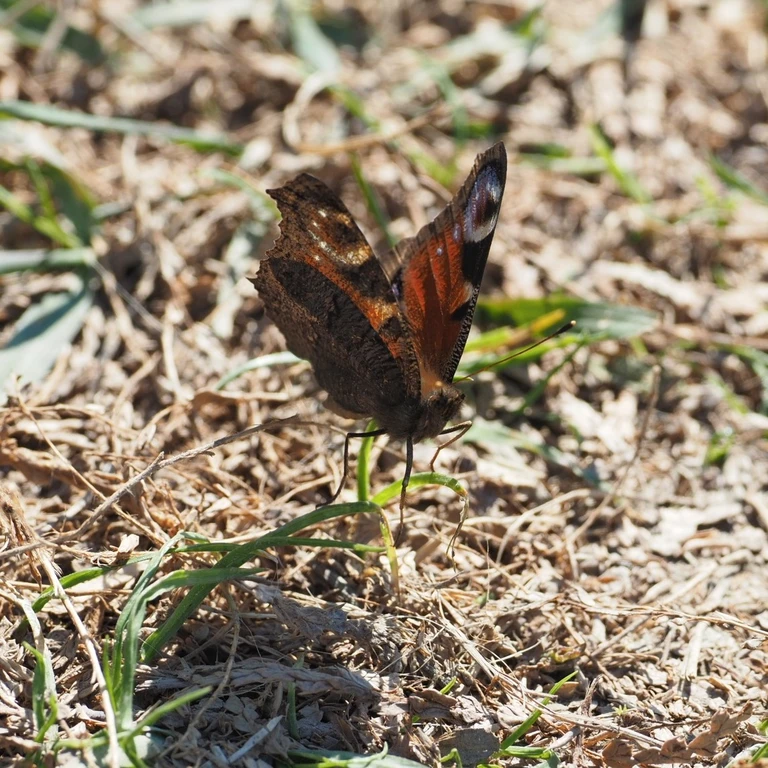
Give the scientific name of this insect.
Aglais io
